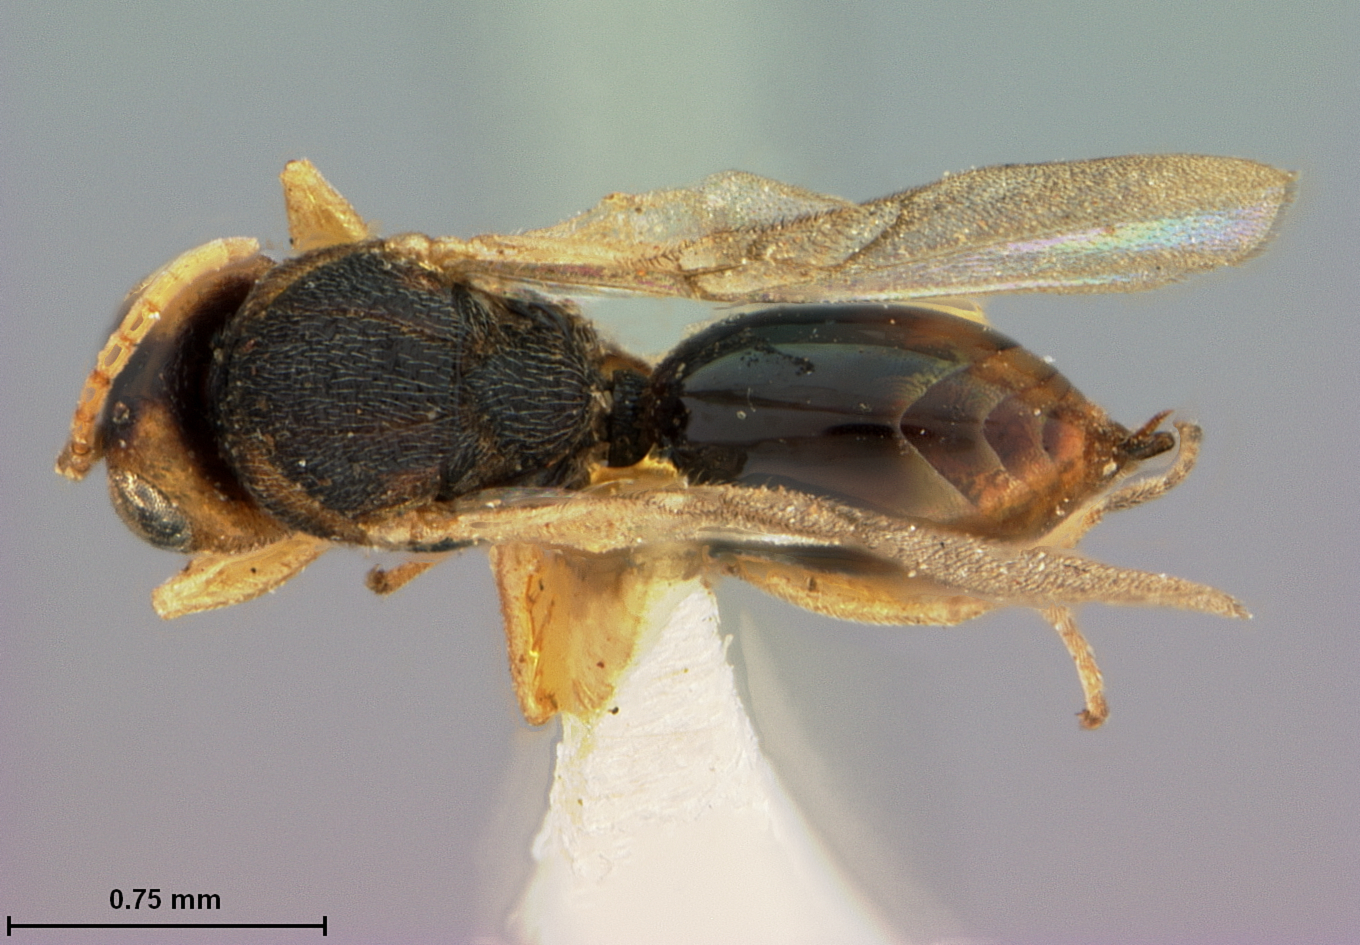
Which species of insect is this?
Synergus incisus
